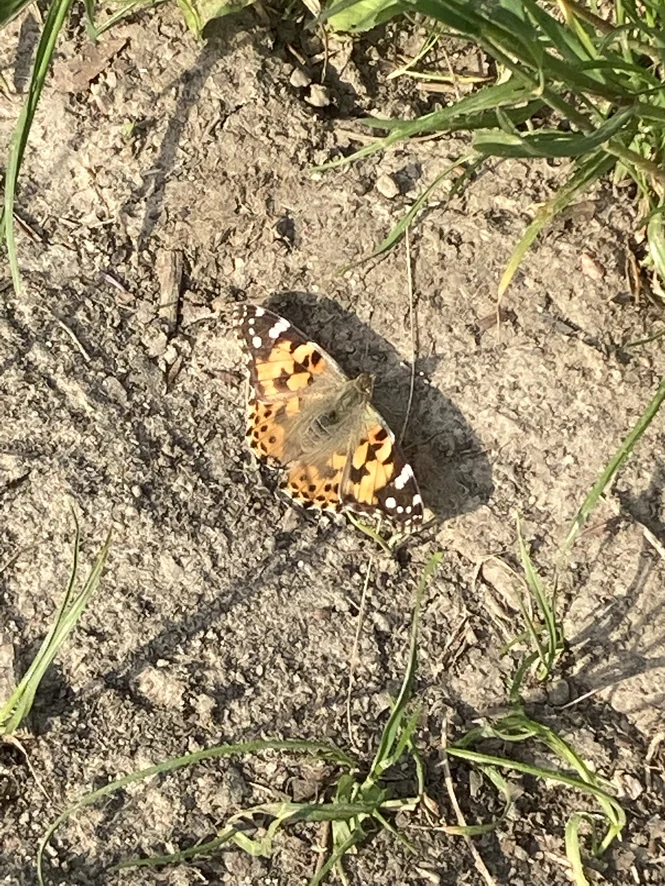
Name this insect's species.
Vanessa cardui
